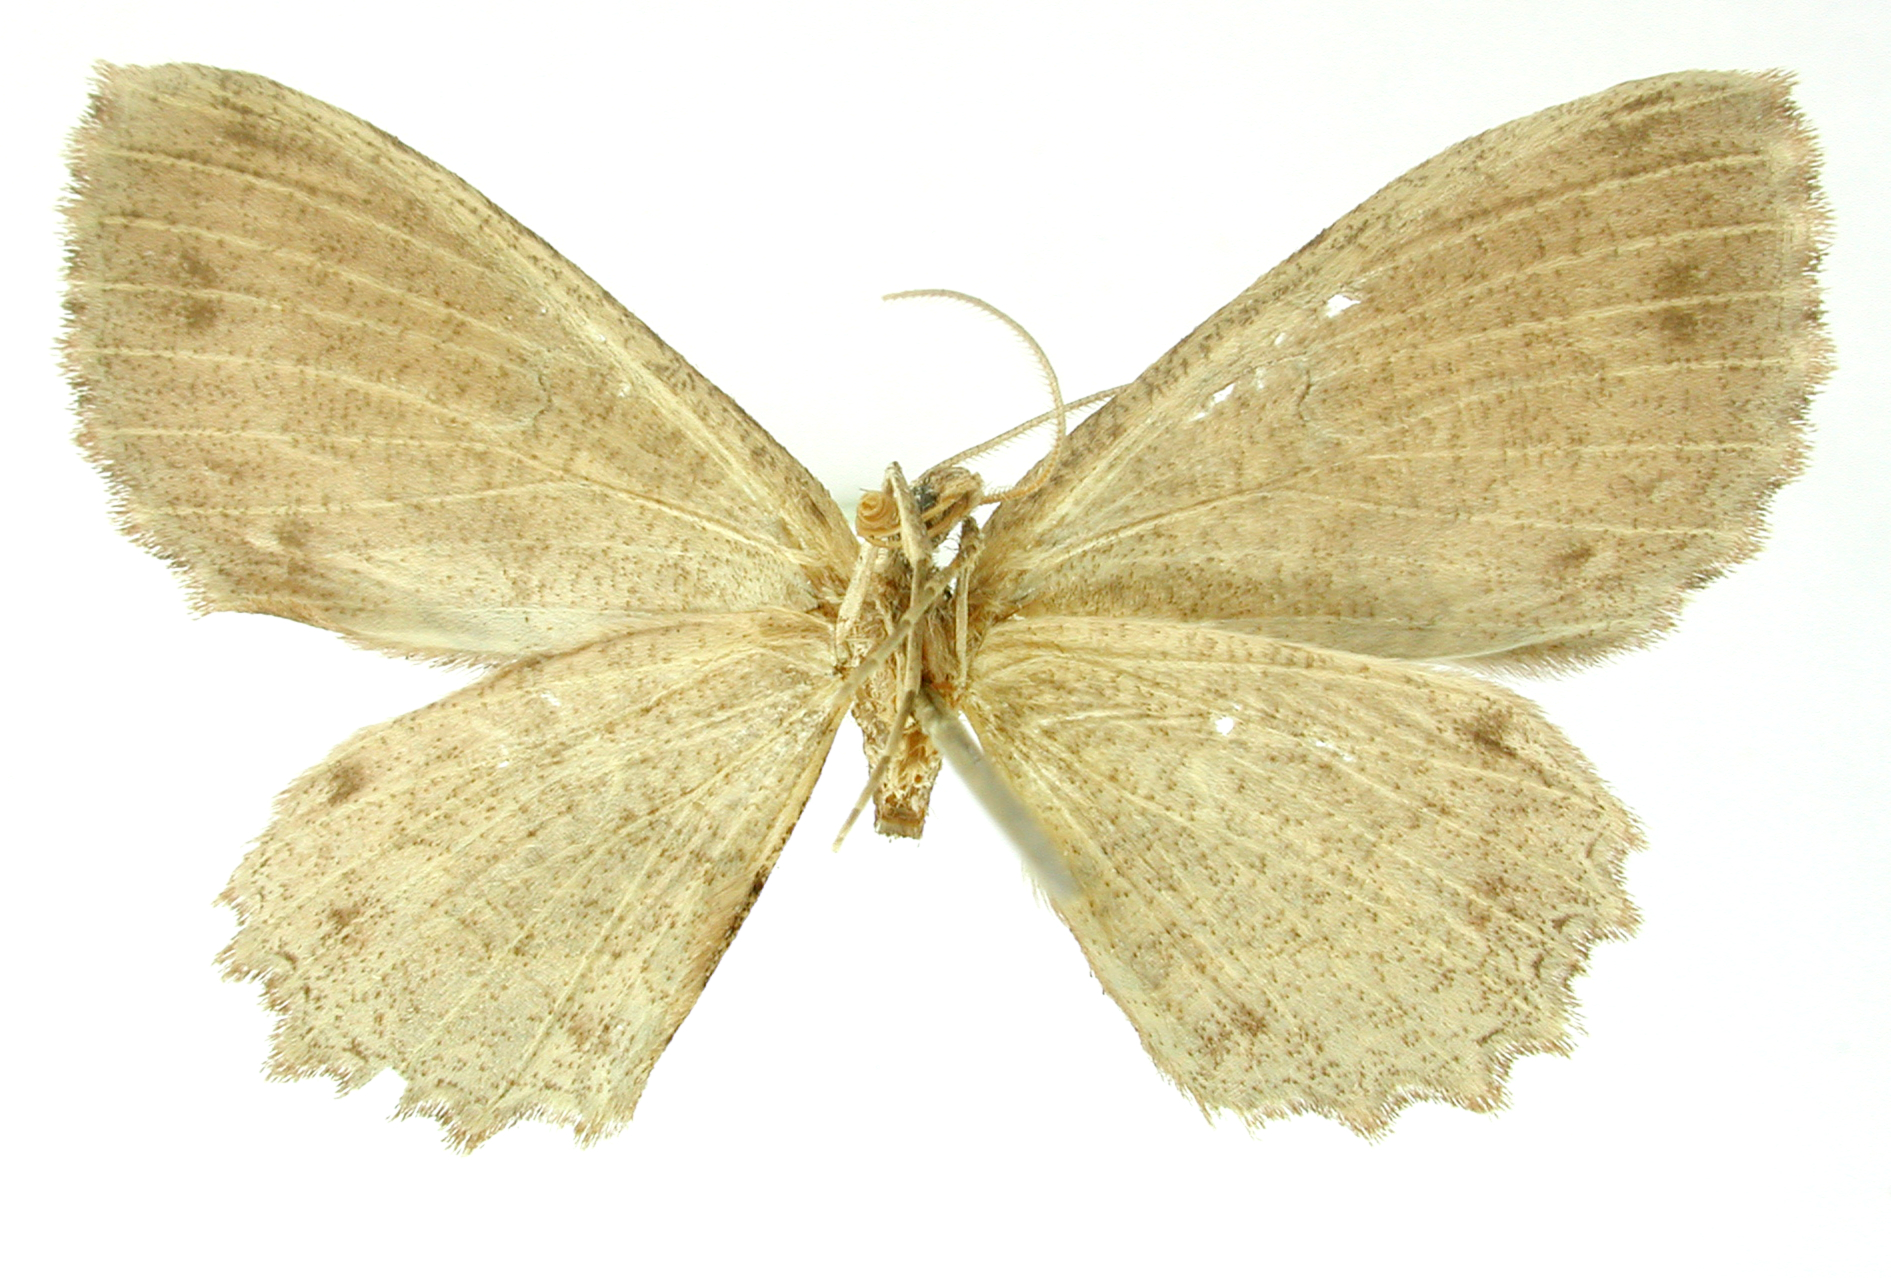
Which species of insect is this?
Polysemia brunnea
